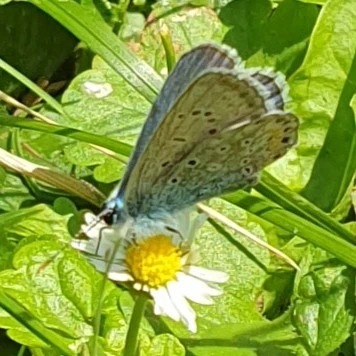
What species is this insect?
Polyommatus icarus
